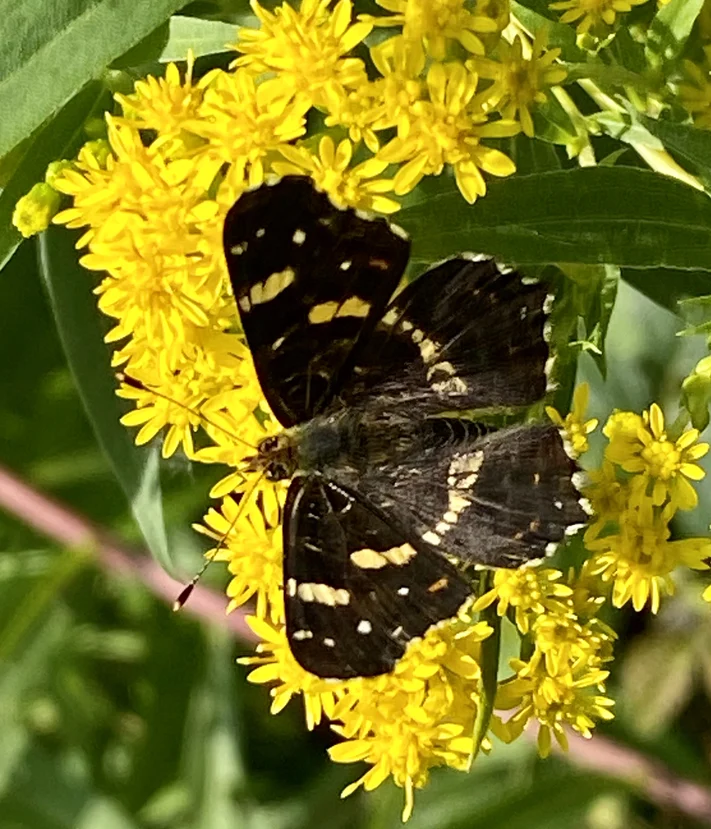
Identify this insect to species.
Araschnia levana
